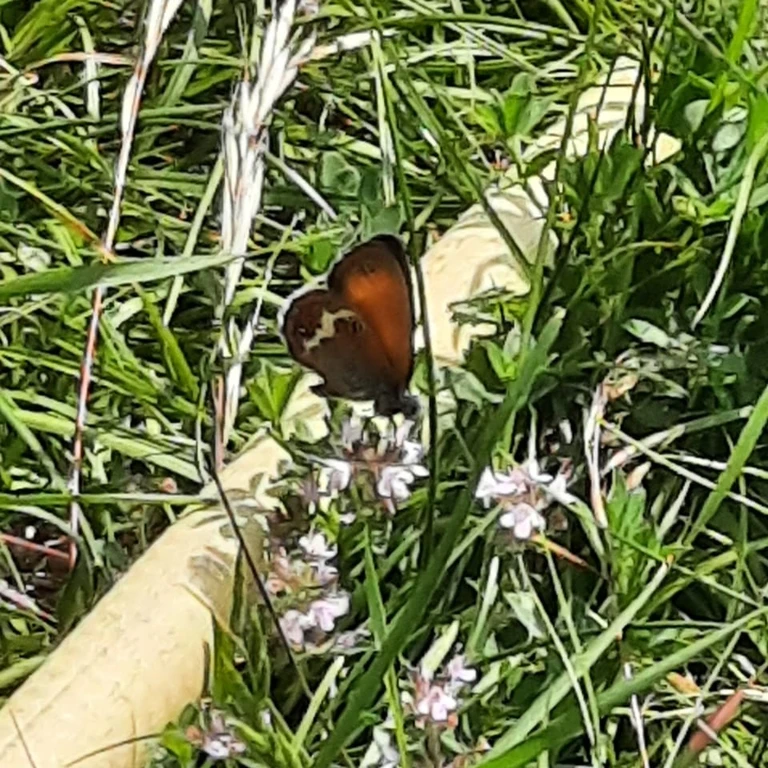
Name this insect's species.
Coenonympha arcania
